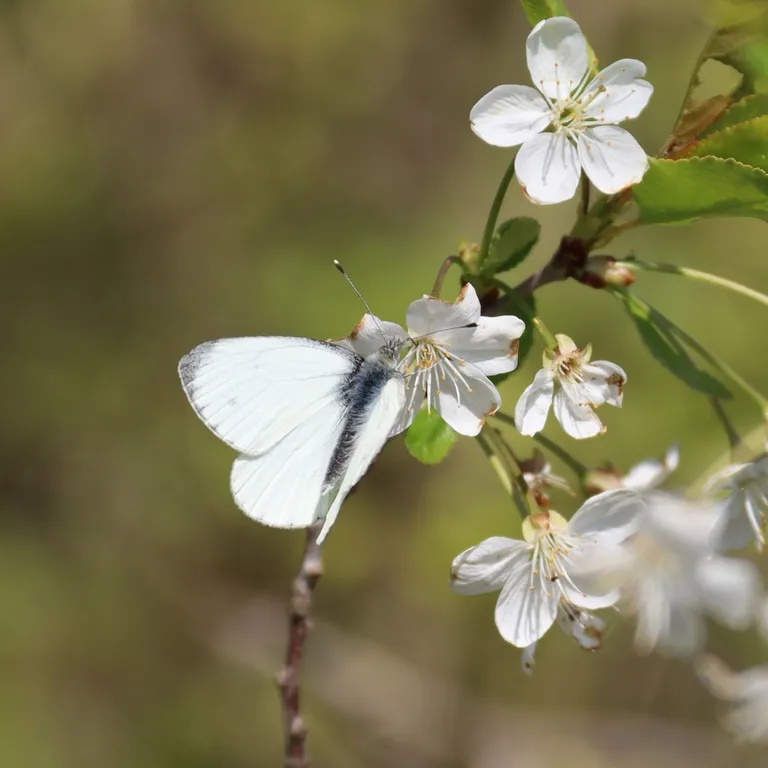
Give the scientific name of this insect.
Pieris napi
